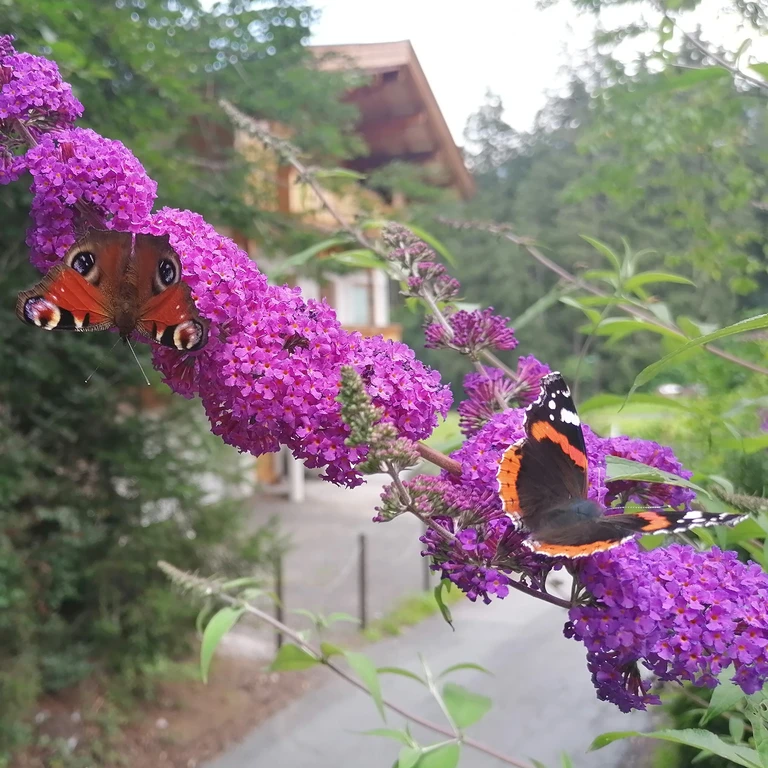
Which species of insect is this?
Vanessa atalanta
